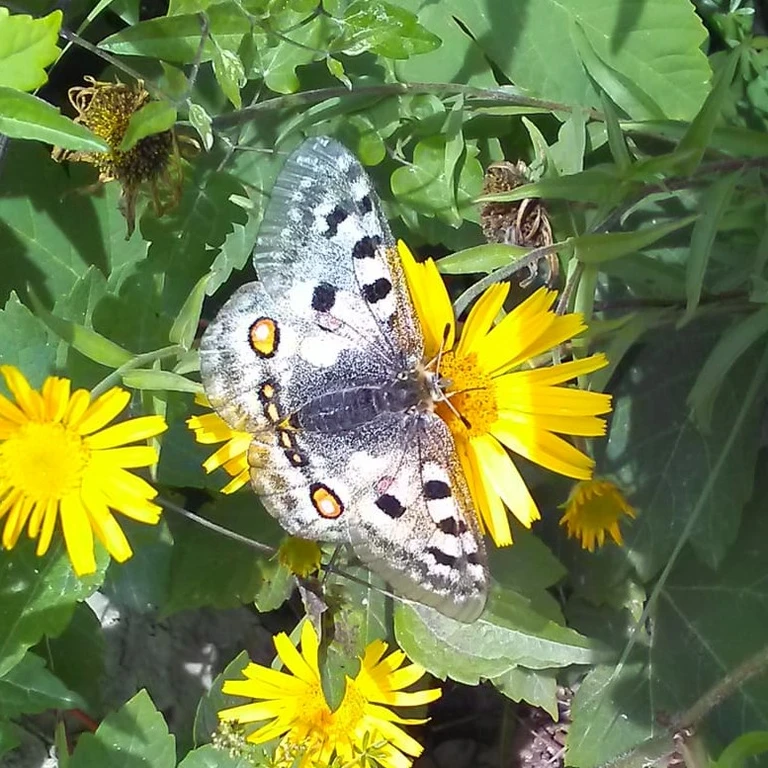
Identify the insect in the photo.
Parnassius apollo
